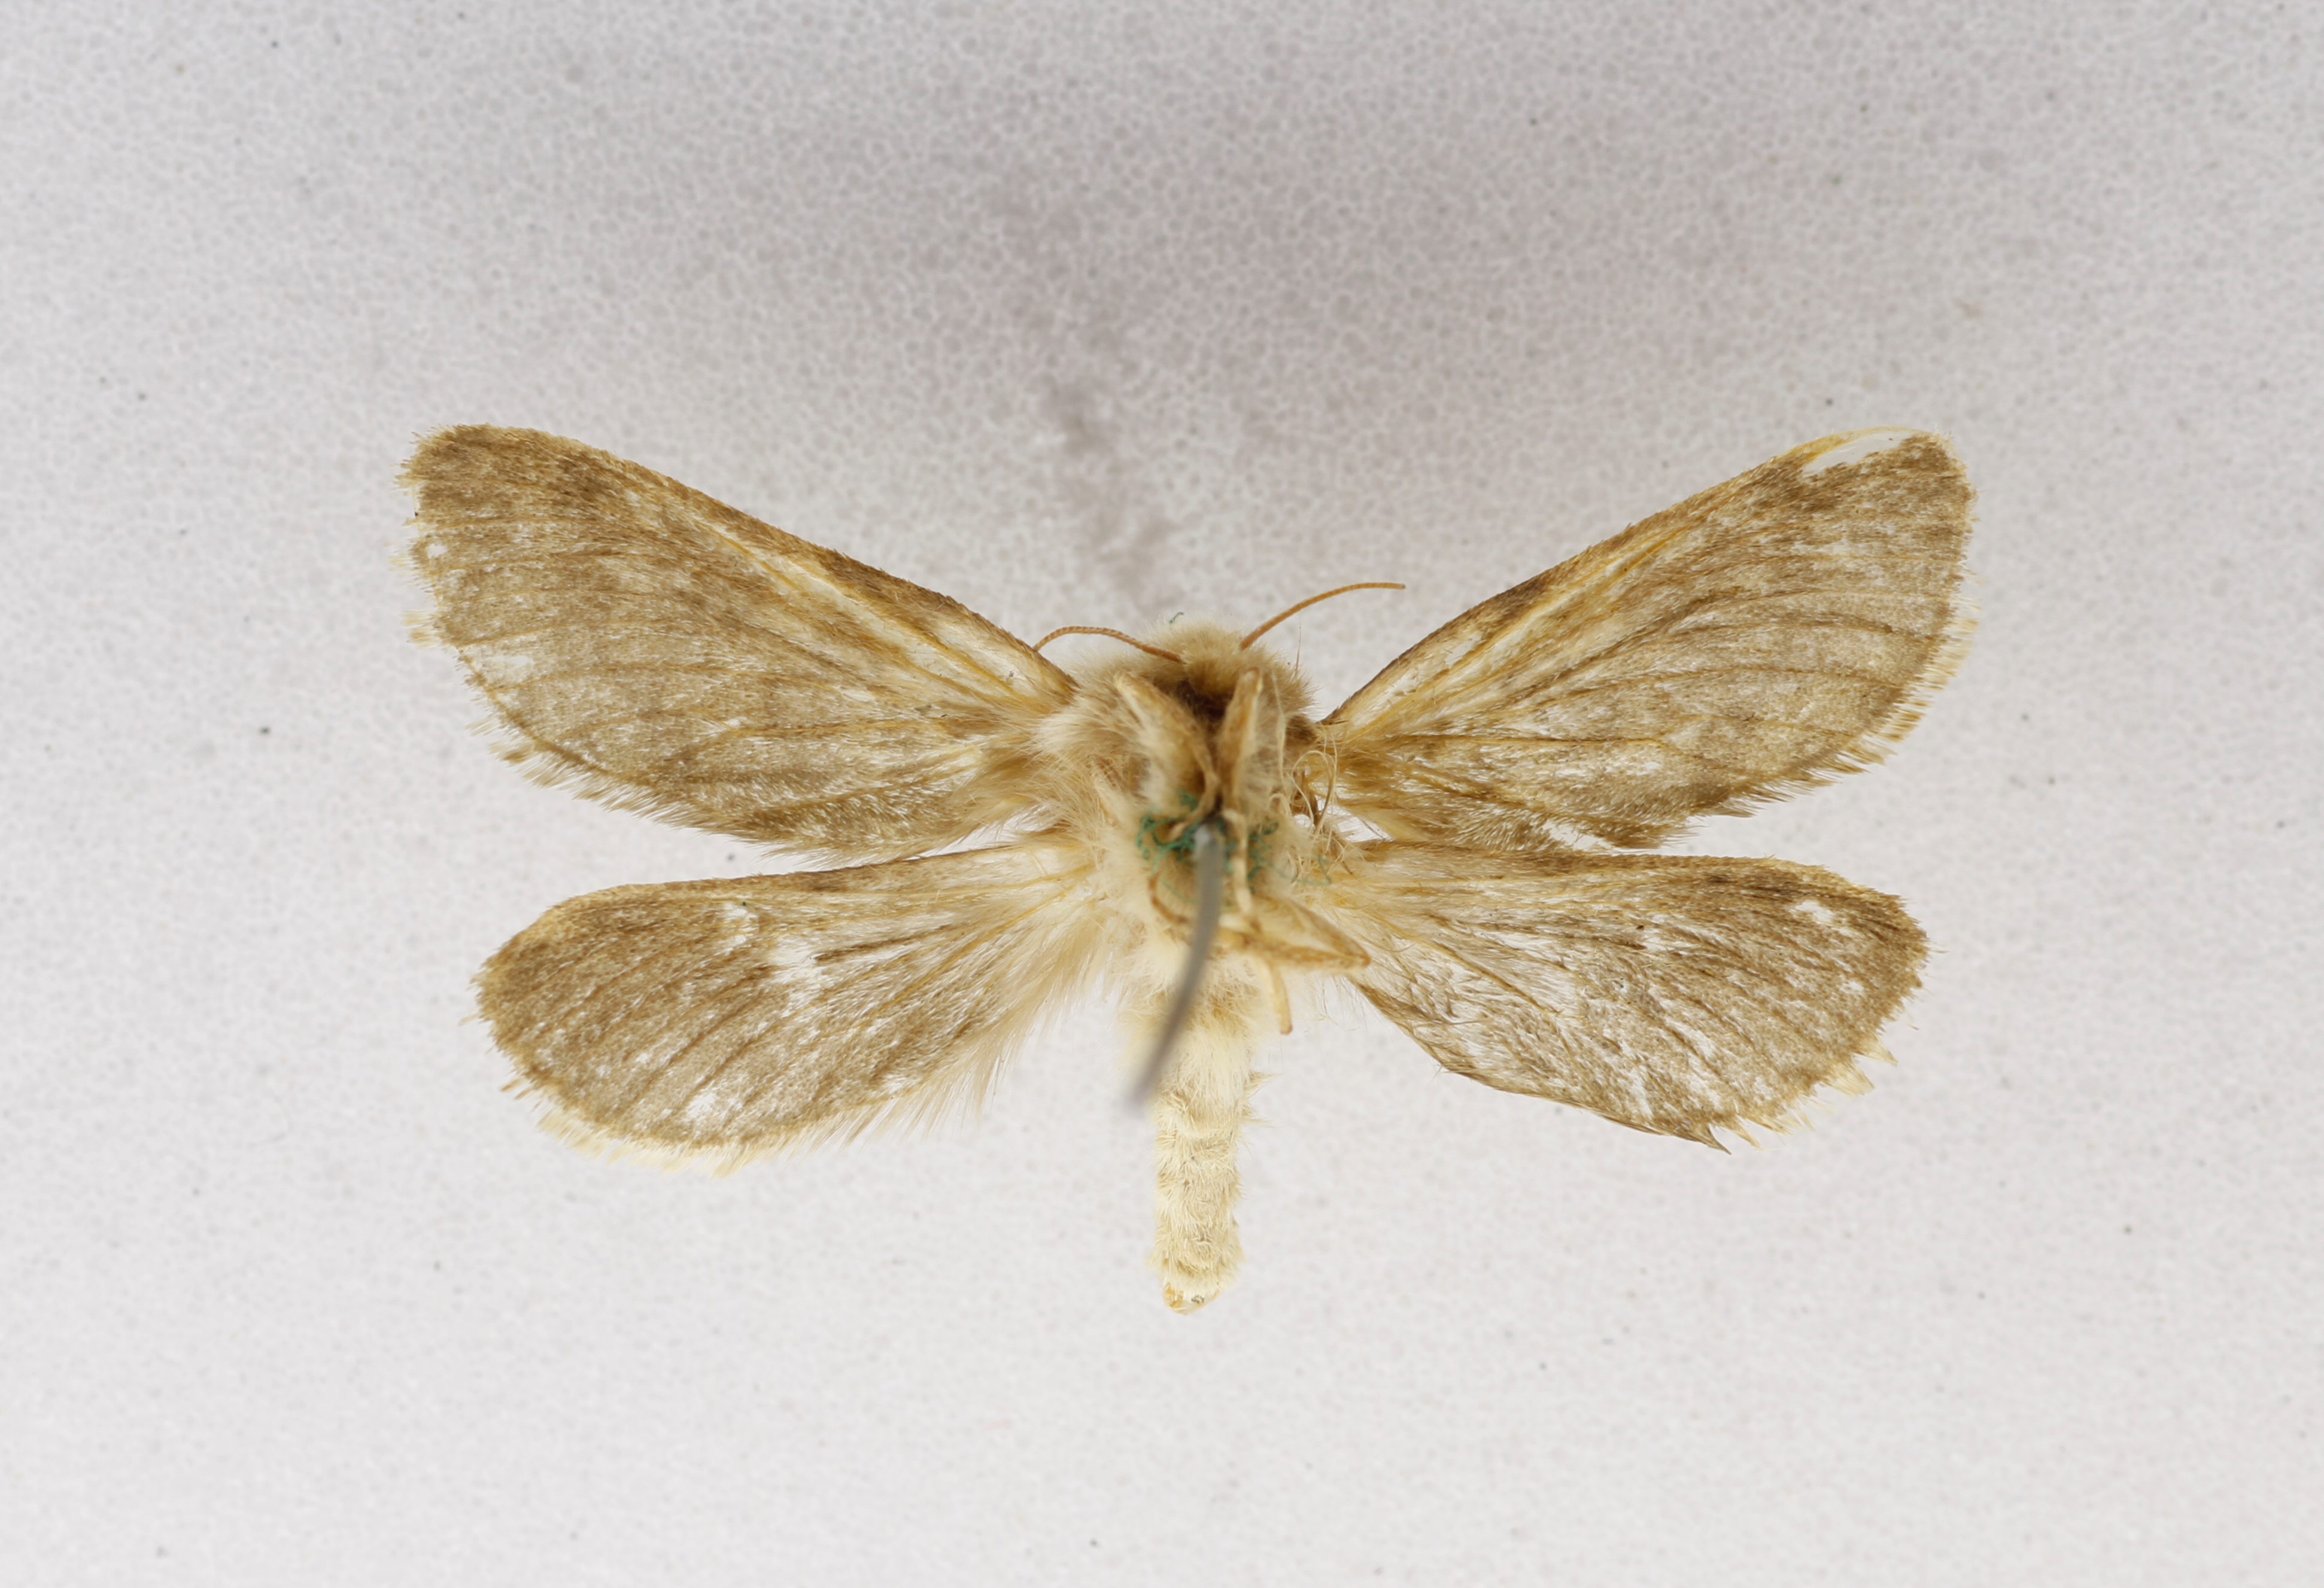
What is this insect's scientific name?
Hepialus lembertii
